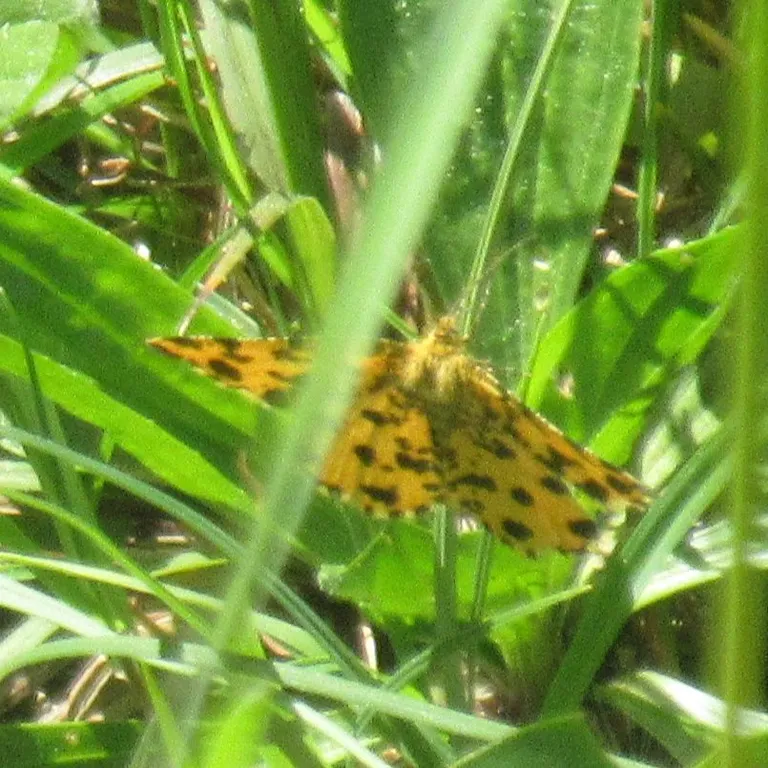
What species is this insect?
Pseudopanthera macularia
